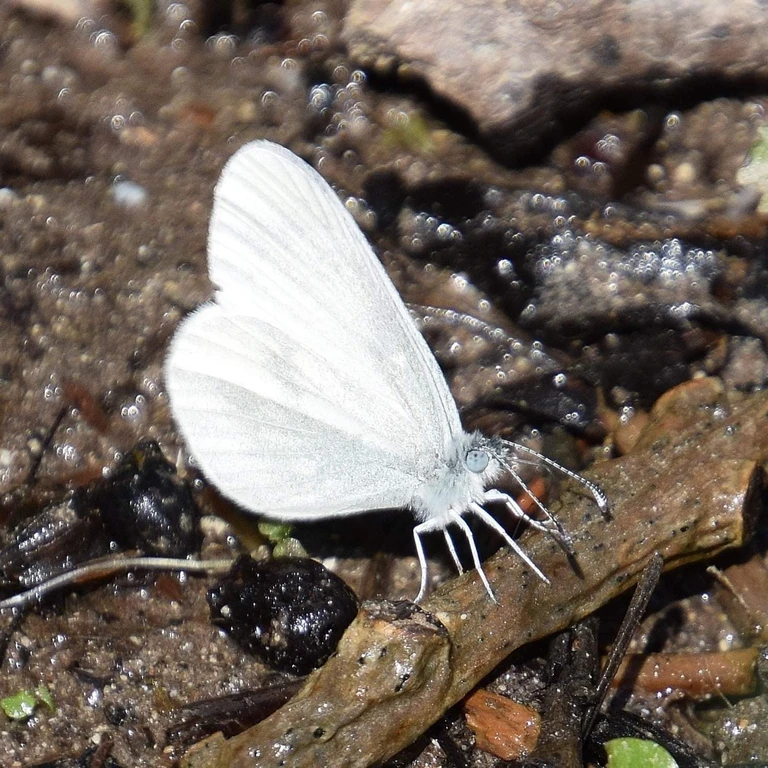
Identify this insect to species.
Leptidea sinapis/juvernica
